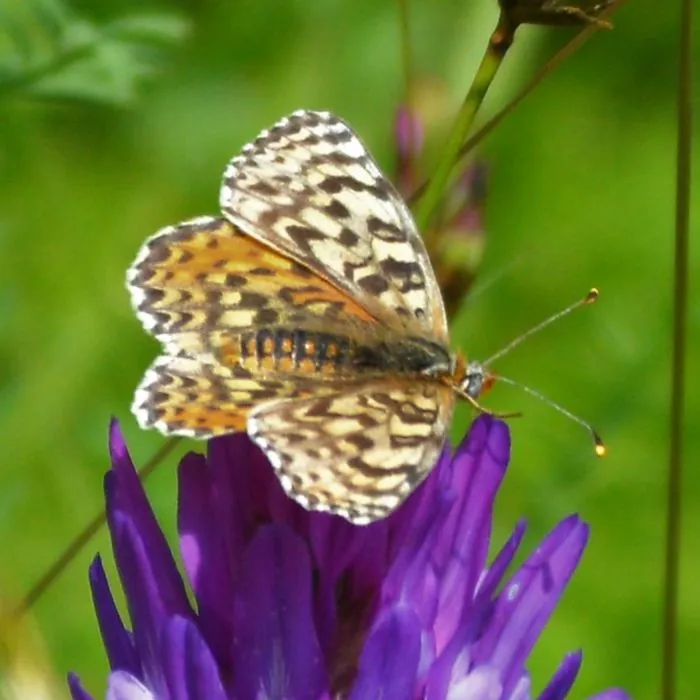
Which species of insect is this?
Melitaea didyma
